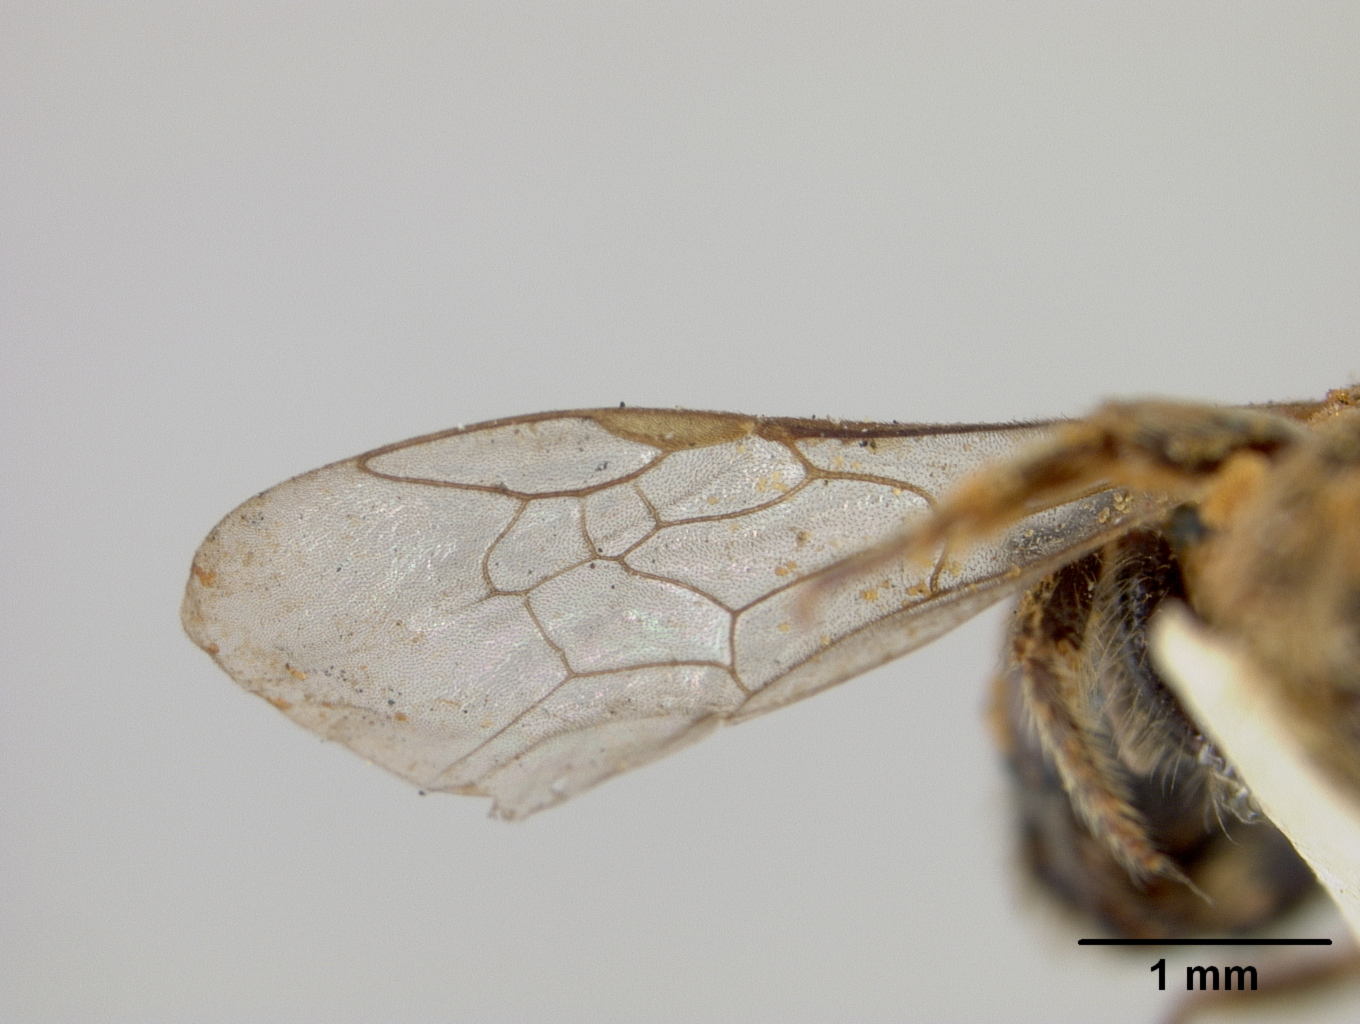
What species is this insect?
Halictus catalinensis
